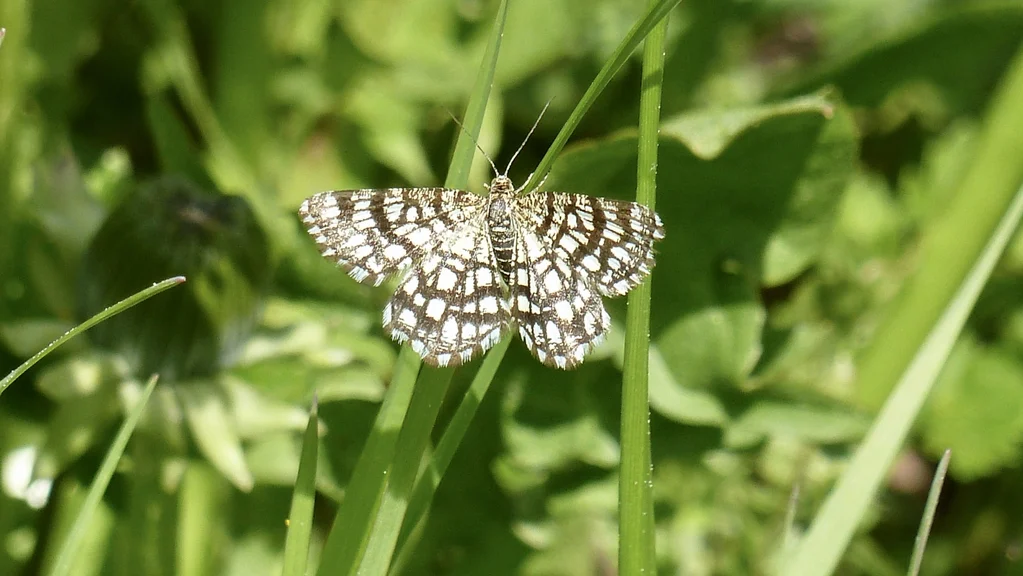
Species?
Chiasmia clathrata
